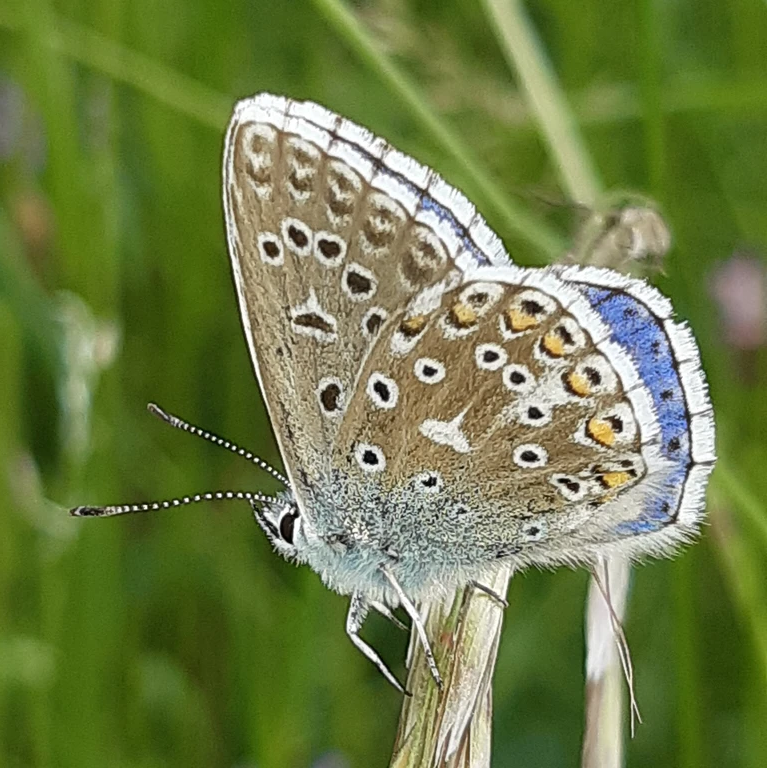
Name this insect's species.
Lysandra bellargus
